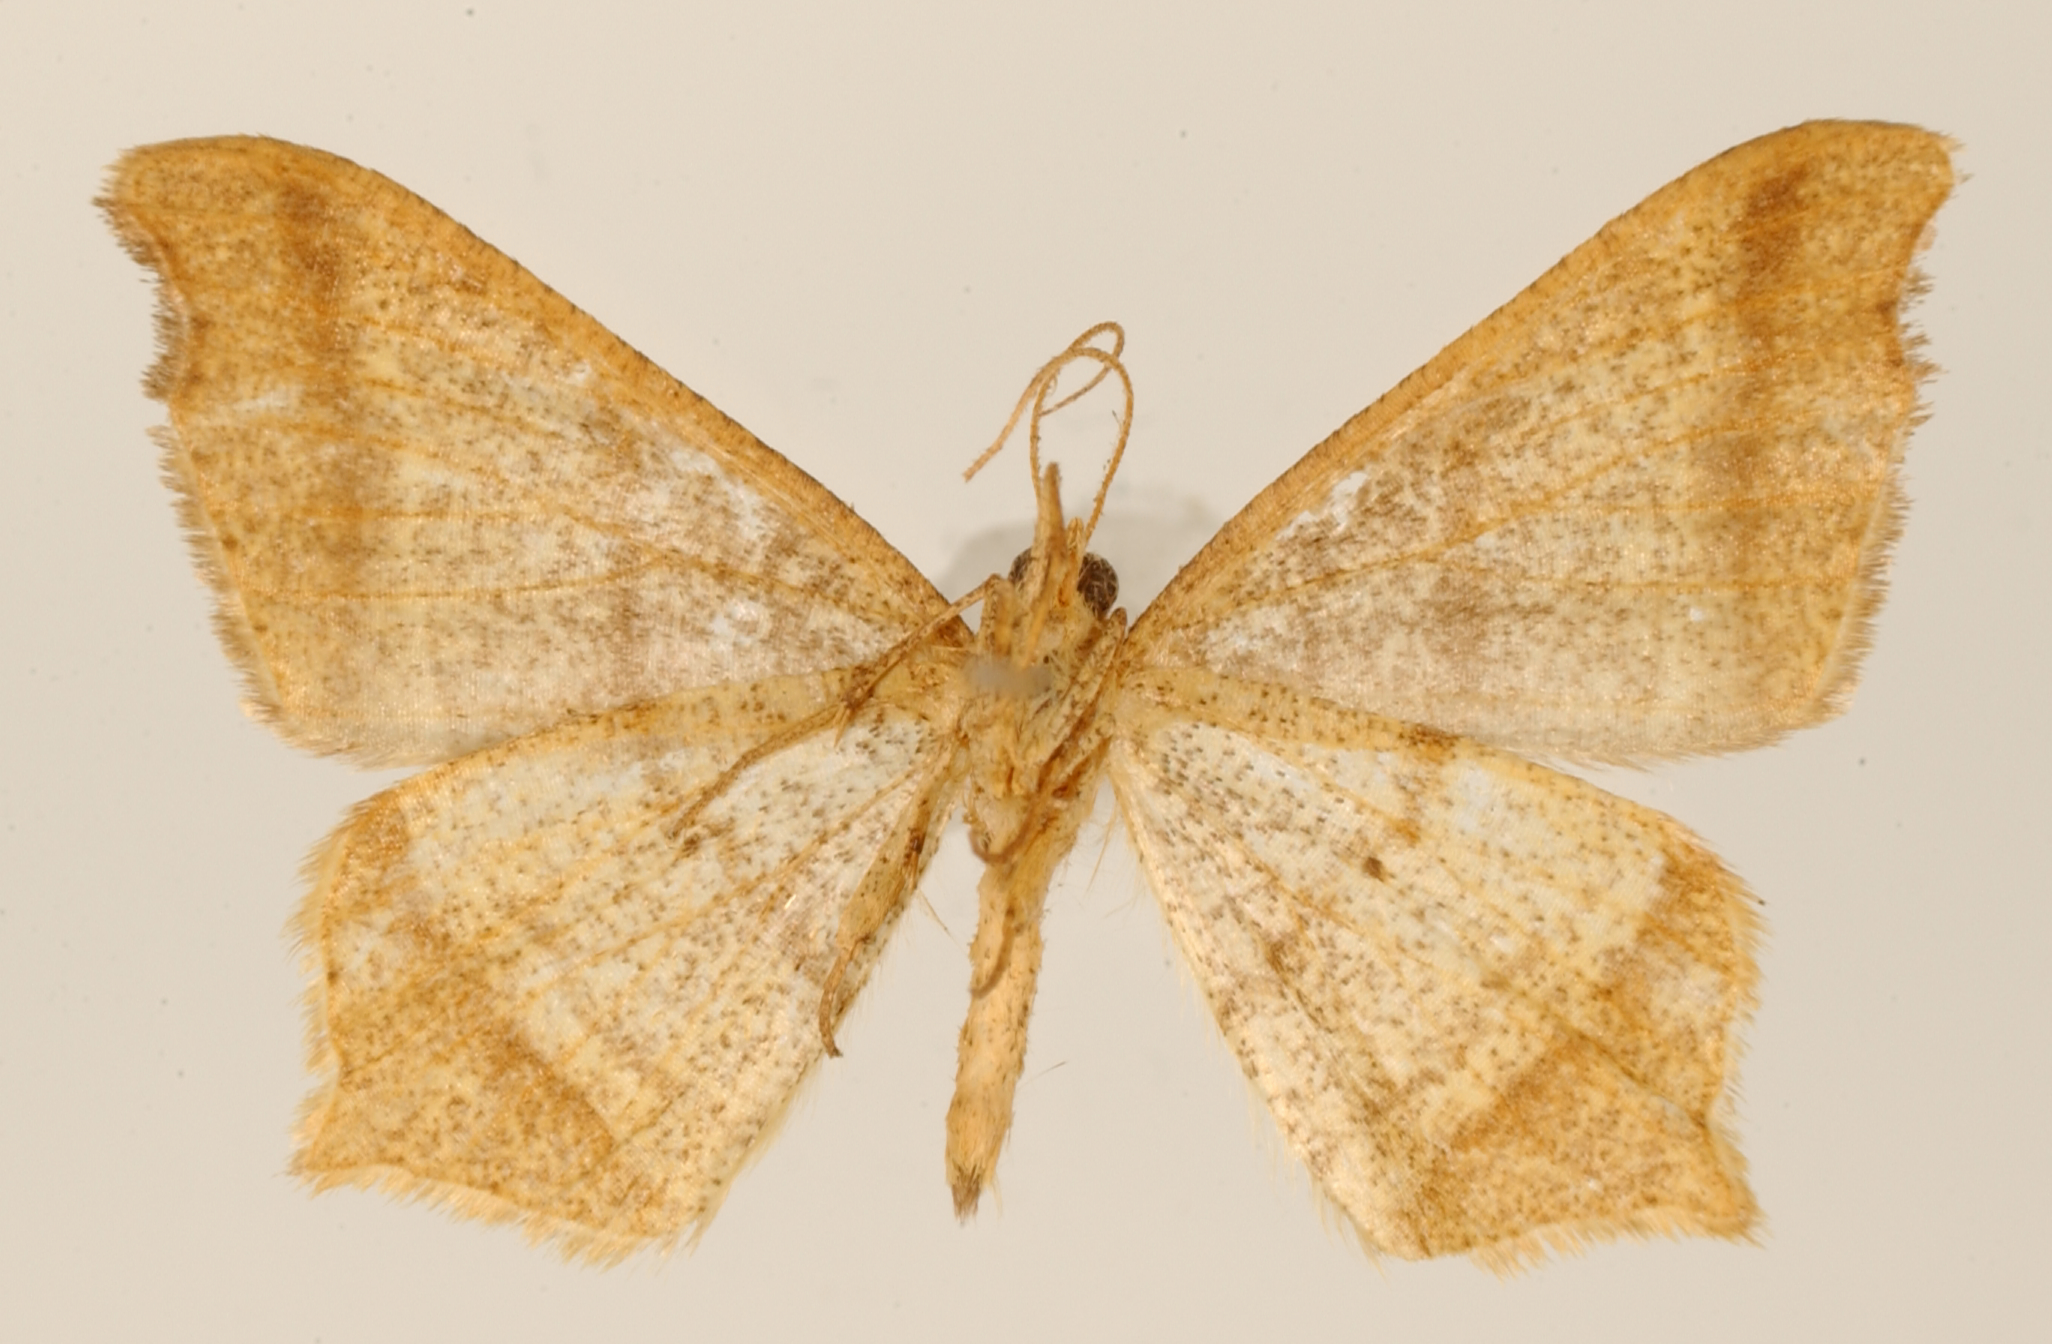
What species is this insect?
Semiothisa parobditaria
